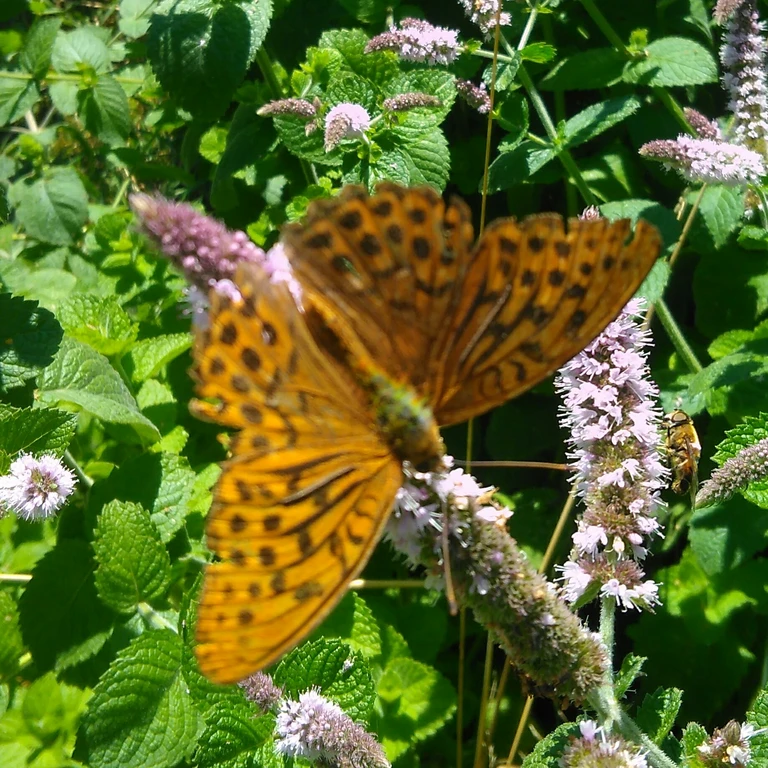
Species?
Argynnis paphia
